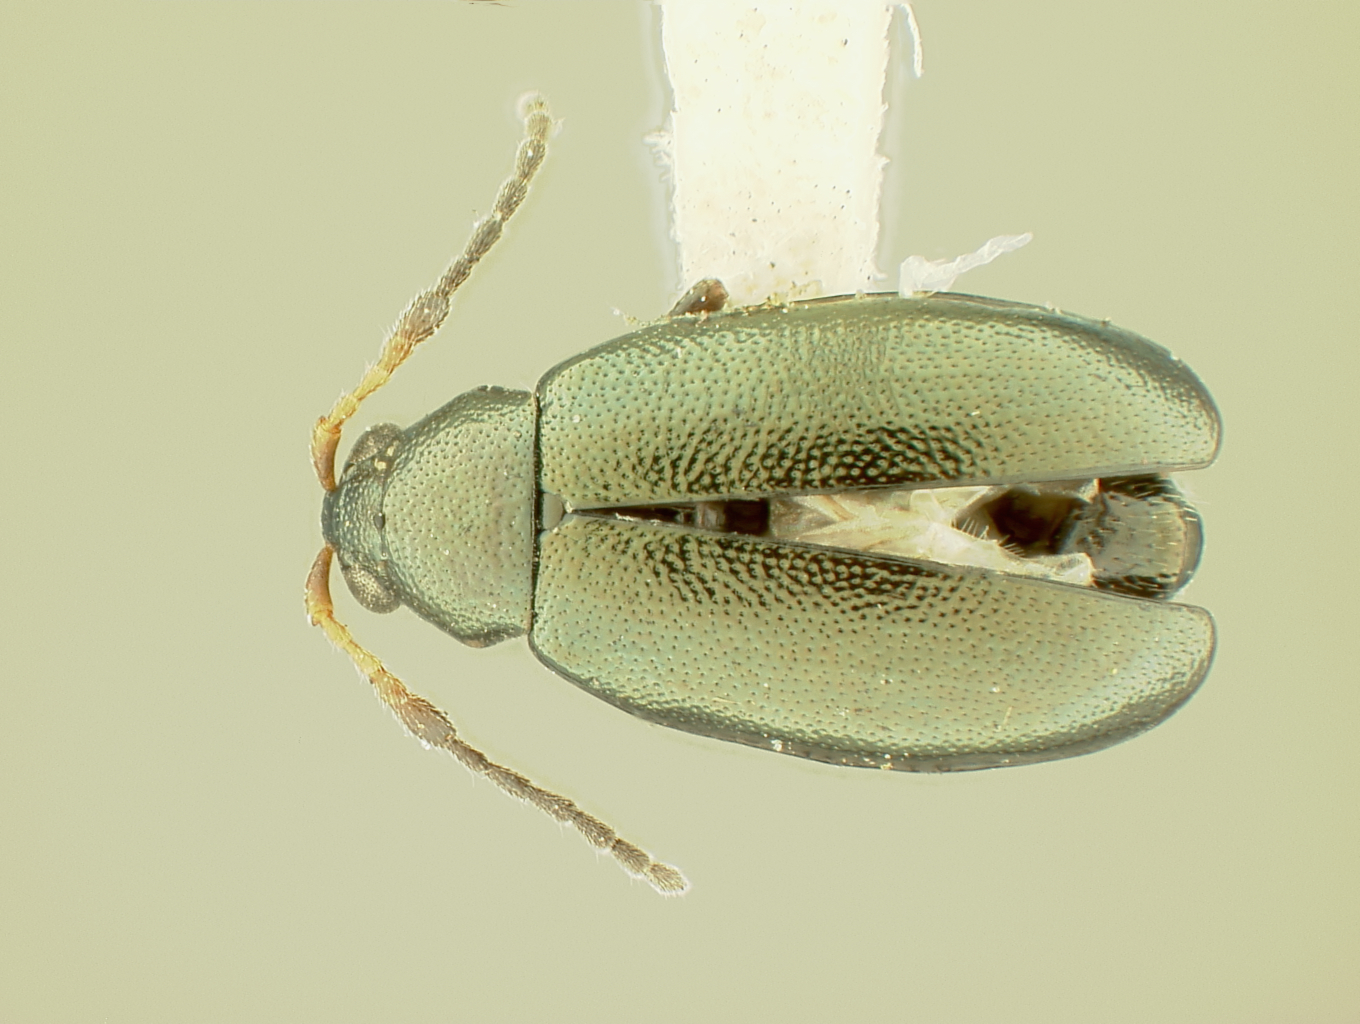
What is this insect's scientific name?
Phyllotreta herbacea
